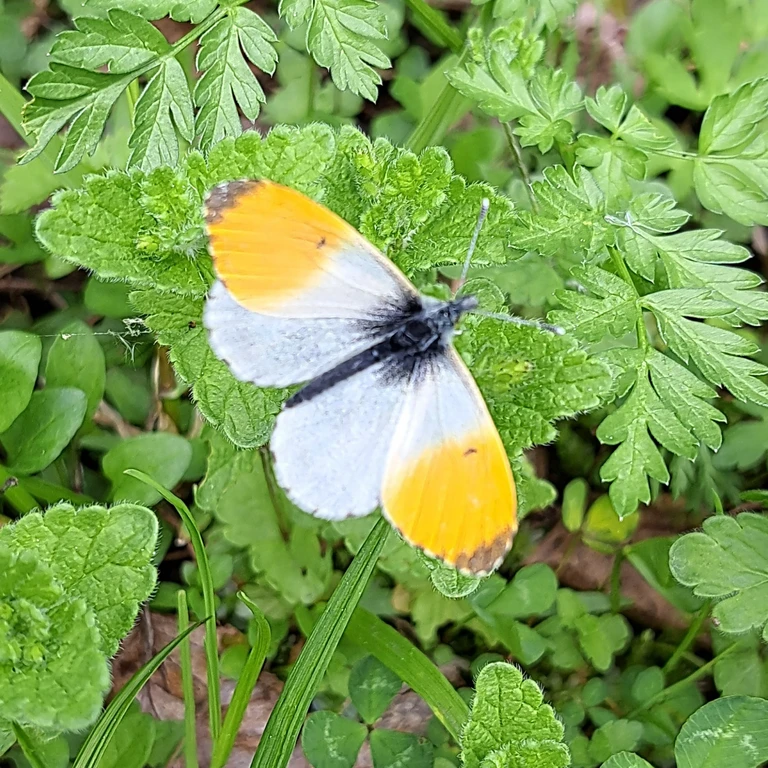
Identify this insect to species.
Anthocharis cardamines
